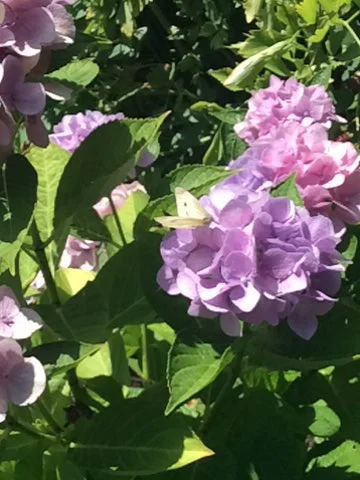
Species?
Pieris rapae
